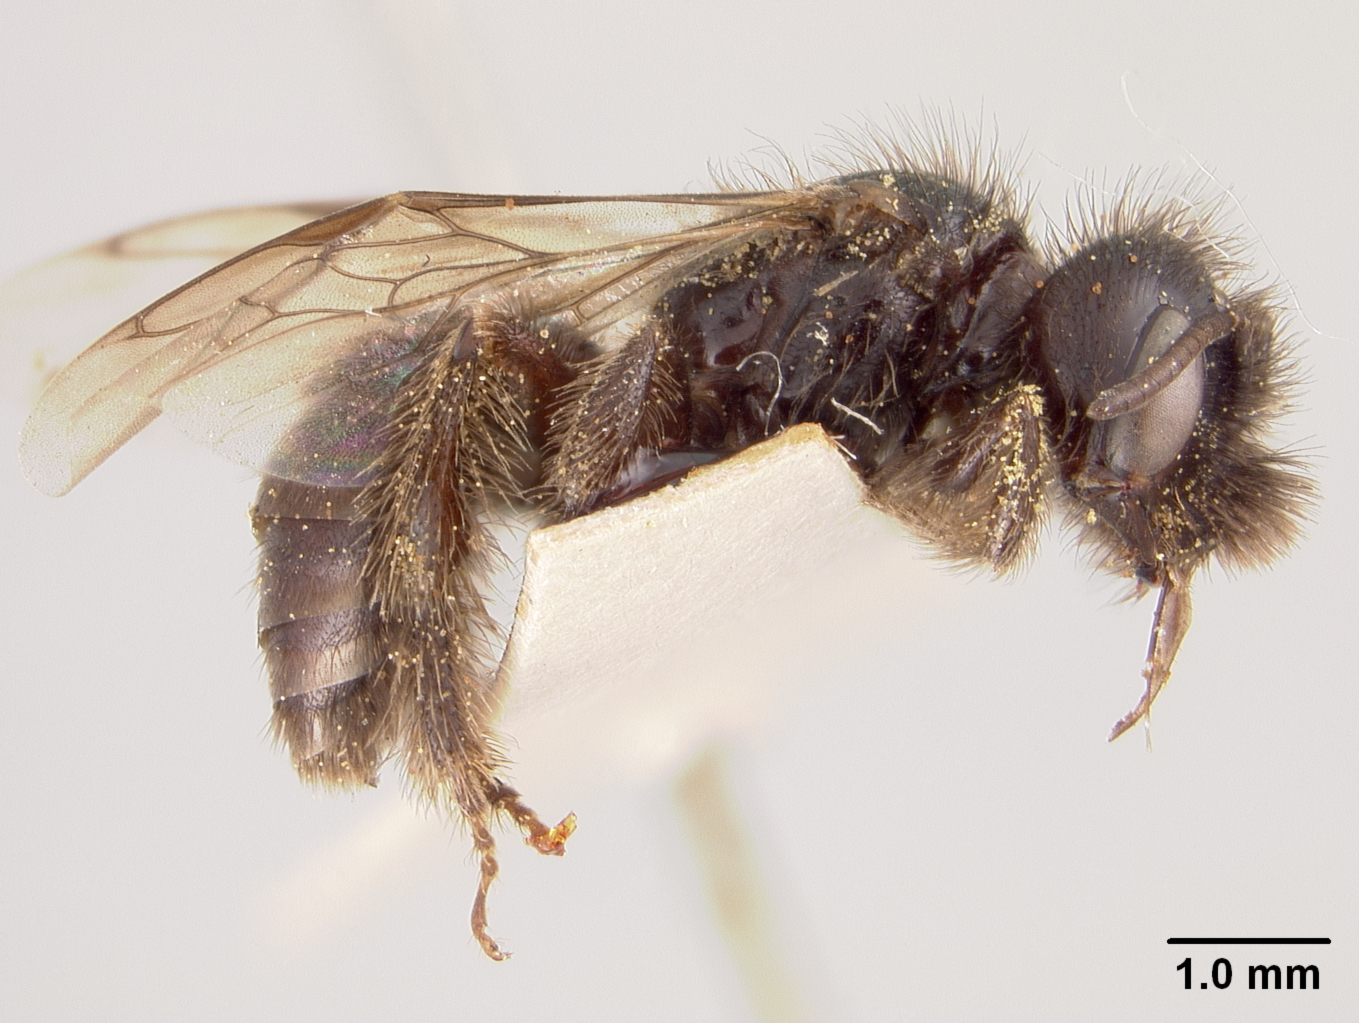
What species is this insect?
Panurgus dentipes
